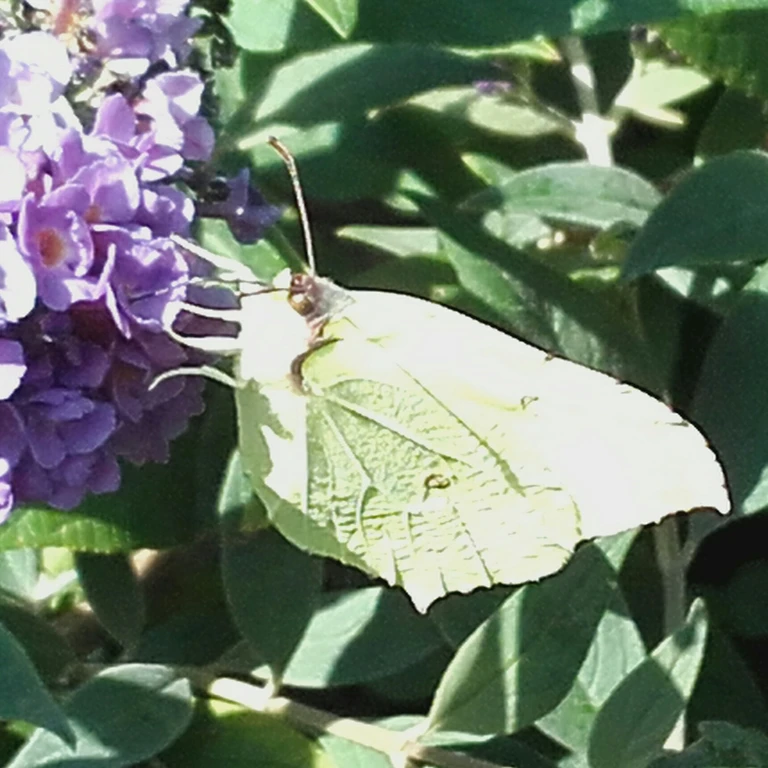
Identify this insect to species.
Gonepteryx rhamni
